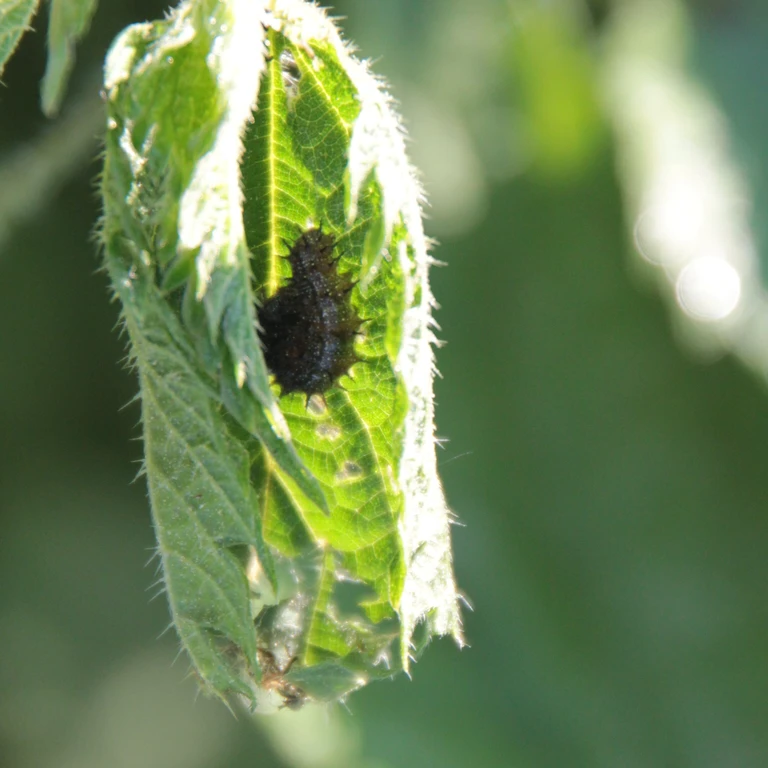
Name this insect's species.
Vanessa atalanta
